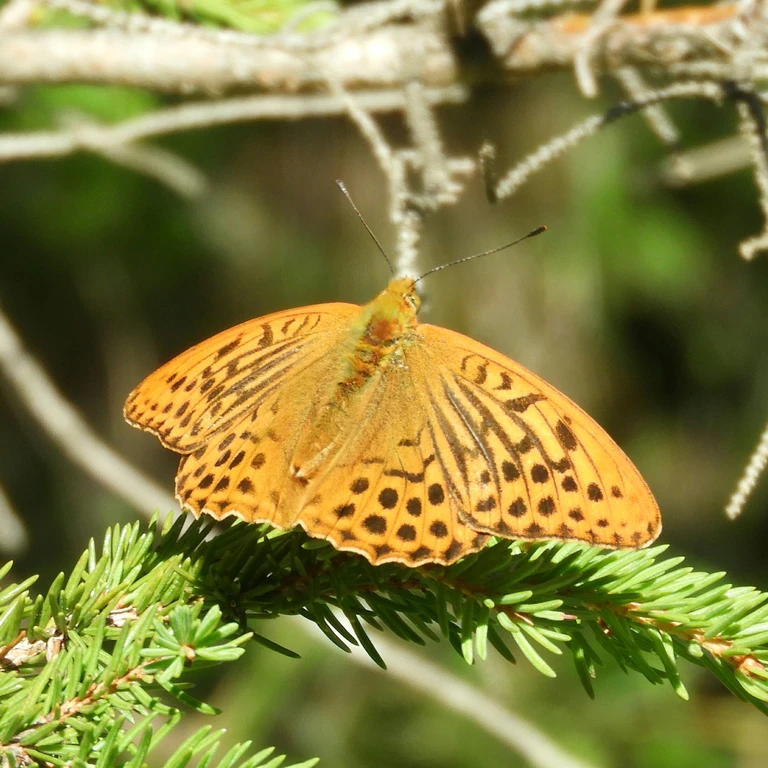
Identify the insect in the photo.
Argynnis paphia
